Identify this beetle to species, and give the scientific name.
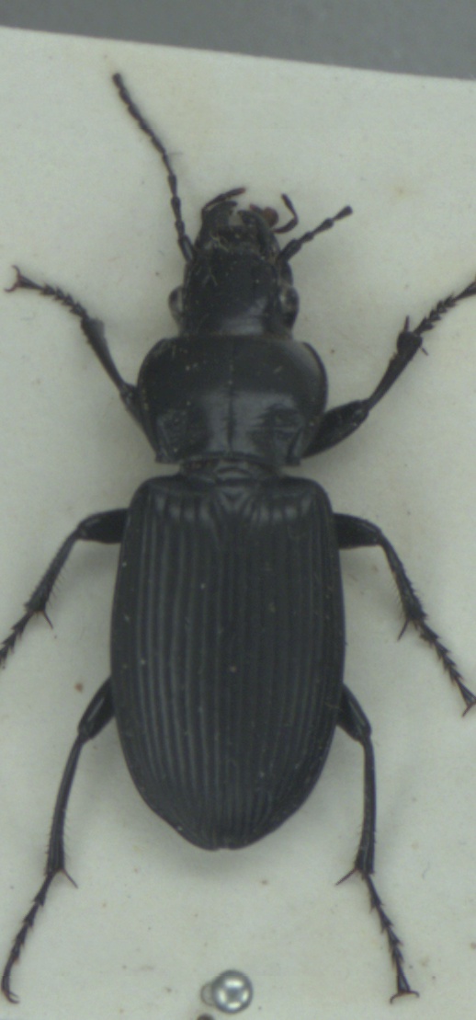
Pterostichus melanarius
